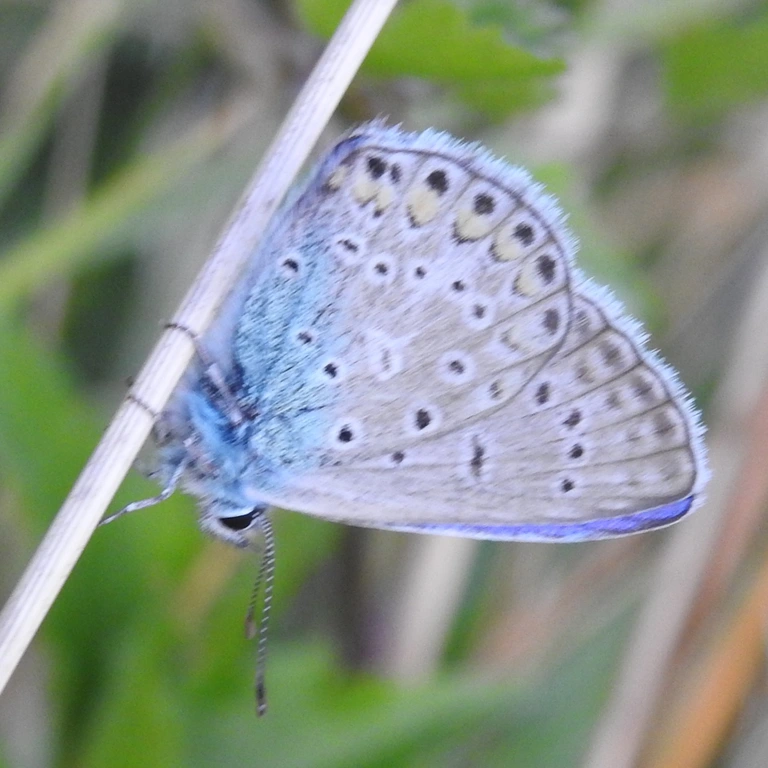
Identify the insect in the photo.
Polyommatus icarus
